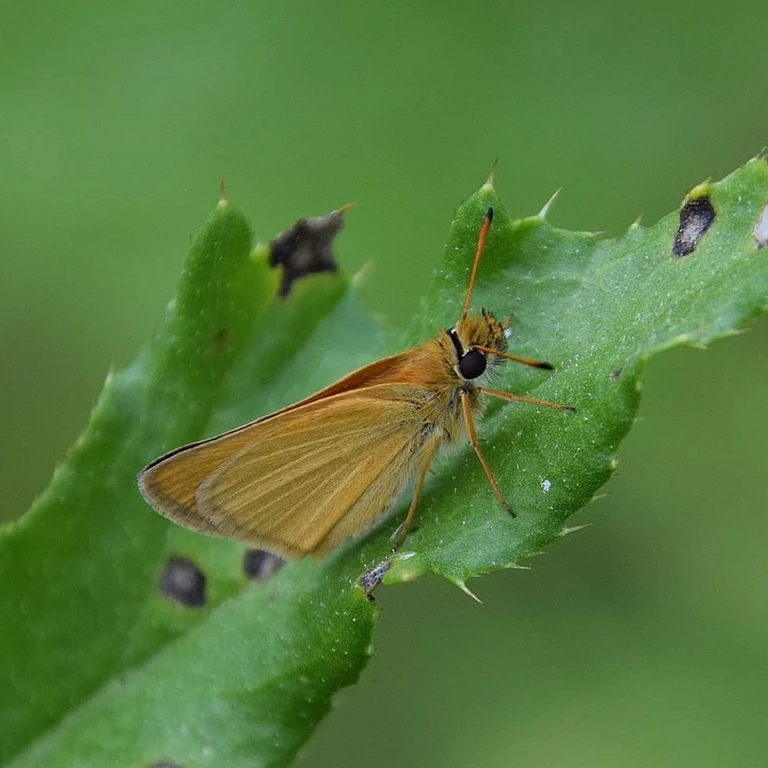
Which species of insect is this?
Thymelicus lineola
